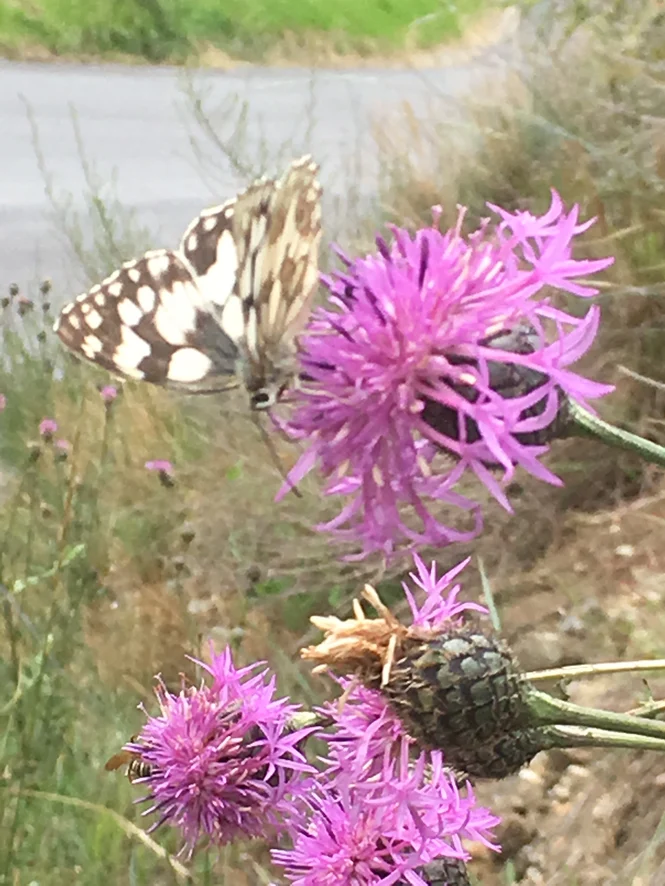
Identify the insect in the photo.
Melanargia galathea
